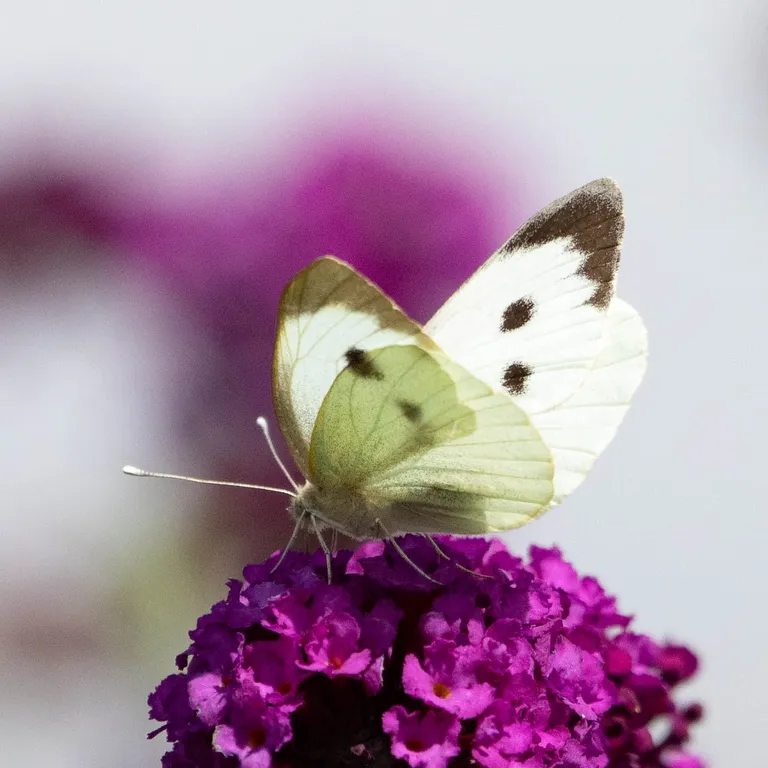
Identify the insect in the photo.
Pieris brassicae
